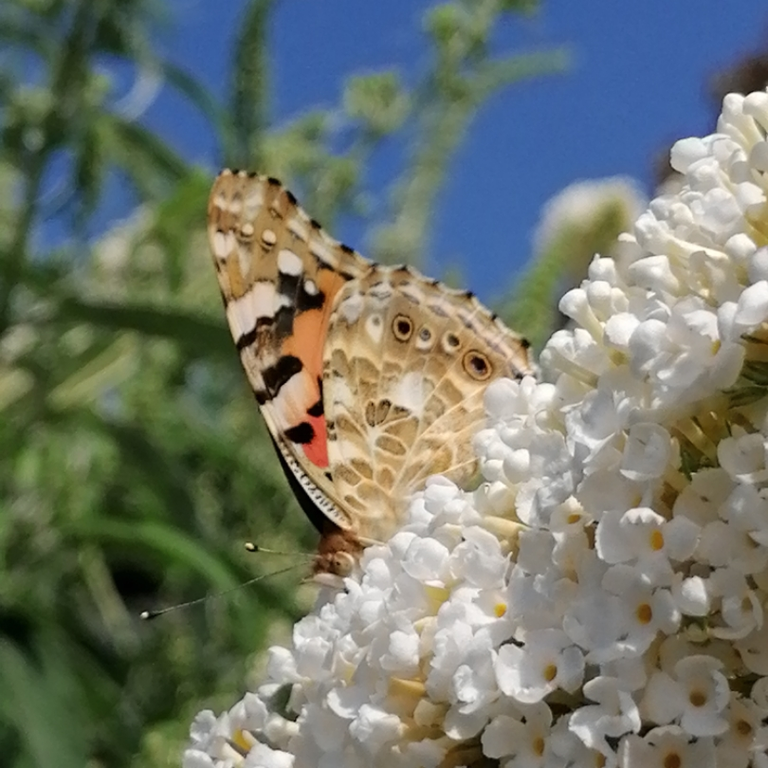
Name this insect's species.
Vanessa cardui
